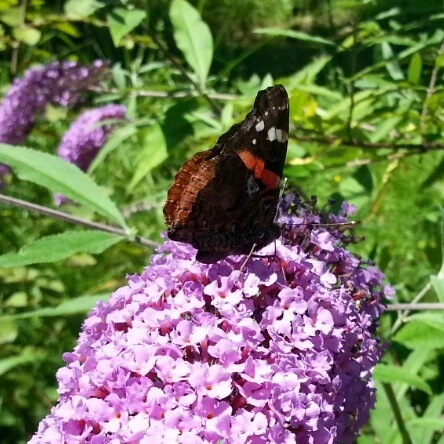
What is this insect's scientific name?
Vanessa atalanta
